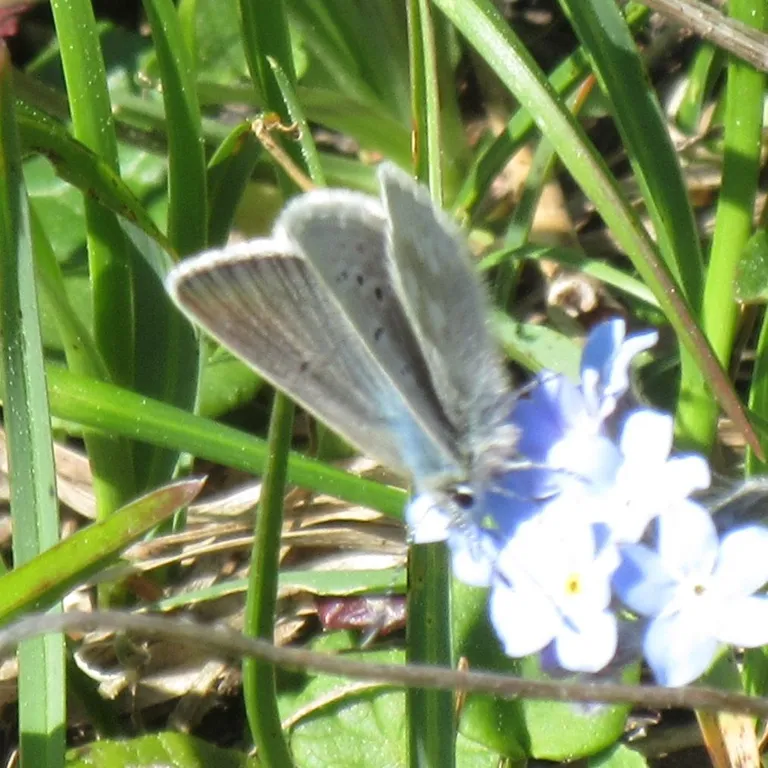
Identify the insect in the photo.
Agriades glandon
